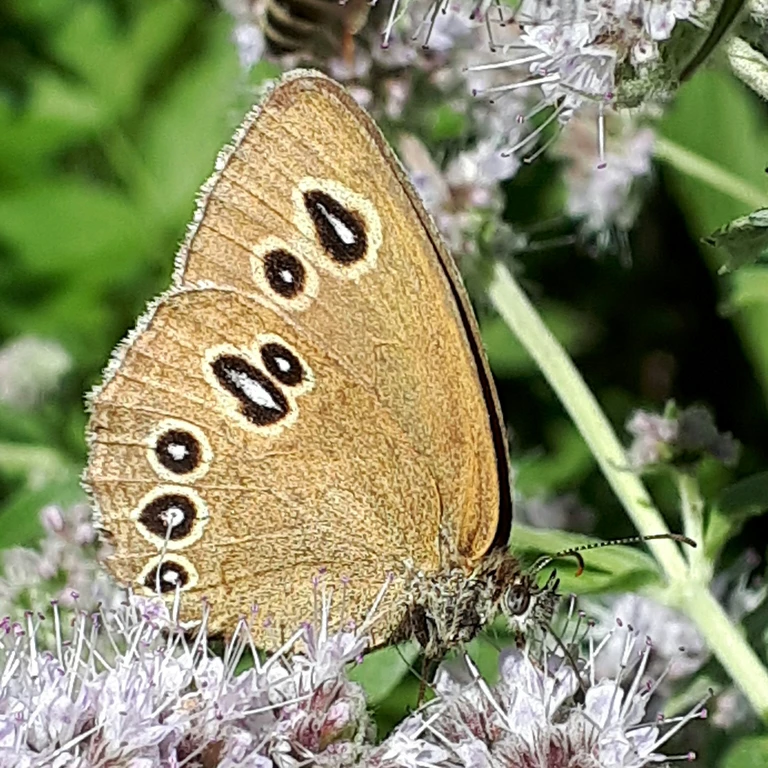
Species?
Aphantopus hyperantus
